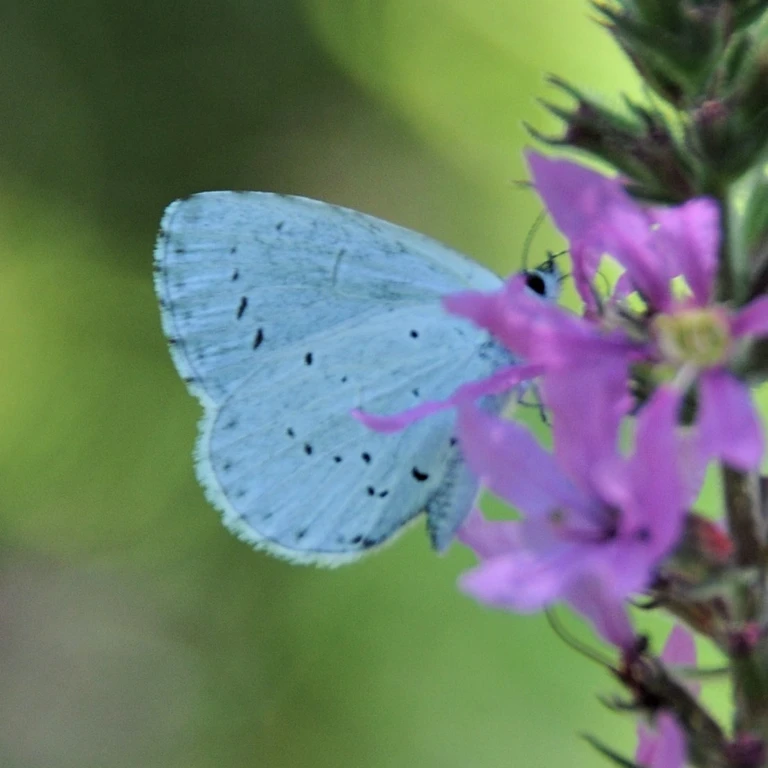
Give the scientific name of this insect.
Celastrina argiolus
